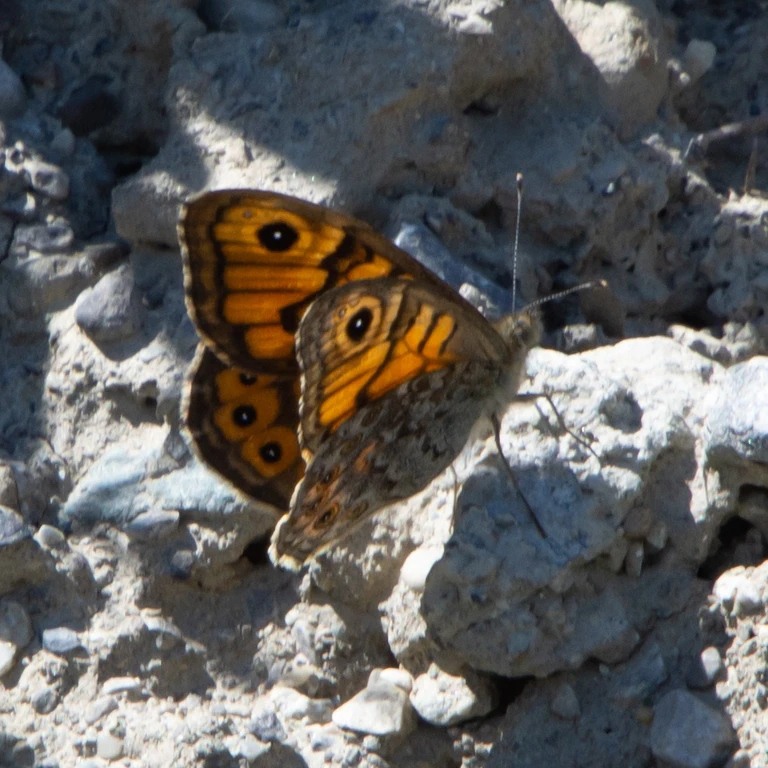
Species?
Lasiommata megera (also Pararge megera)
